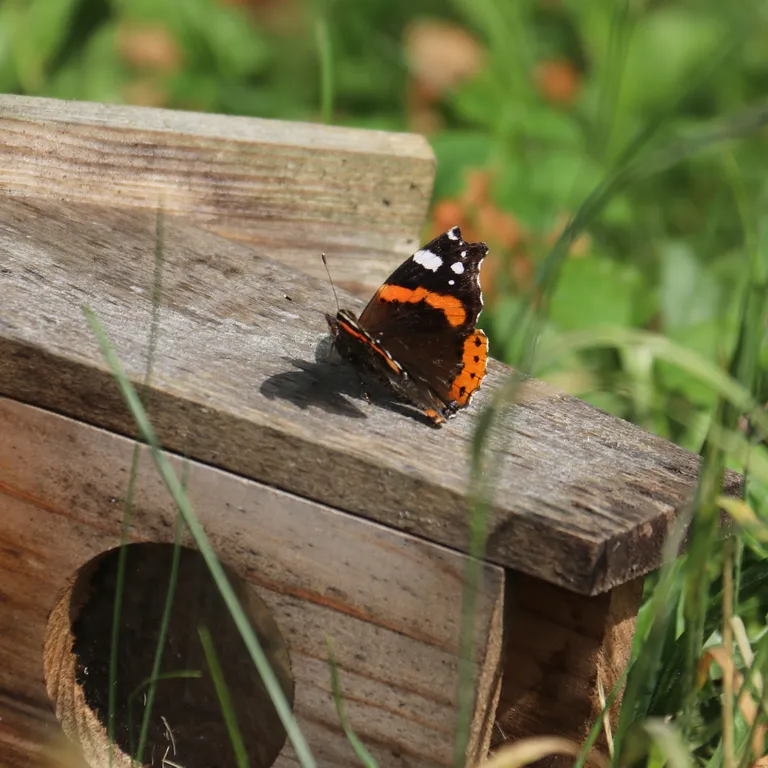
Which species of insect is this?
Vanessa atalanta
